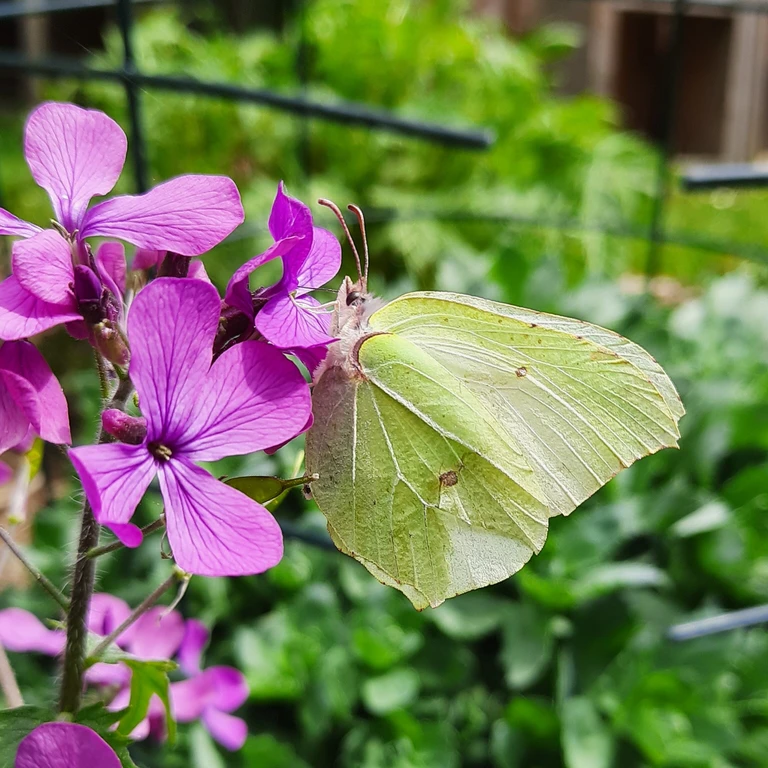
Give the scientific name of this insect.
Gonepteryx rhamni
